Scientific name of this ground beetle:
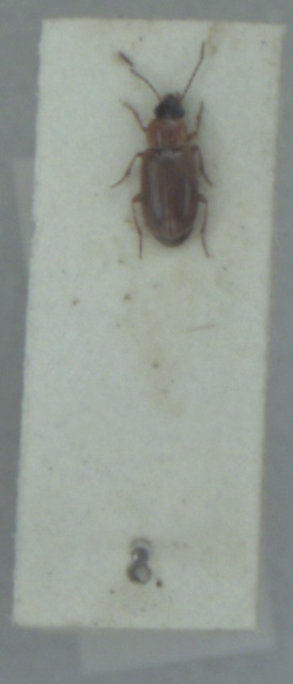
Acupalpus dorsalis
